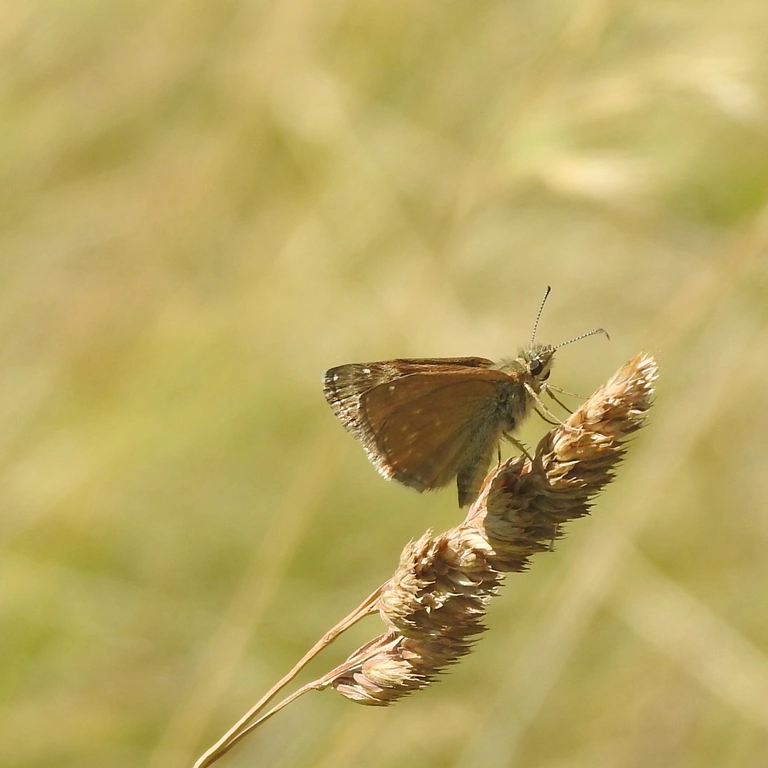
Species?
Erynnis tages
